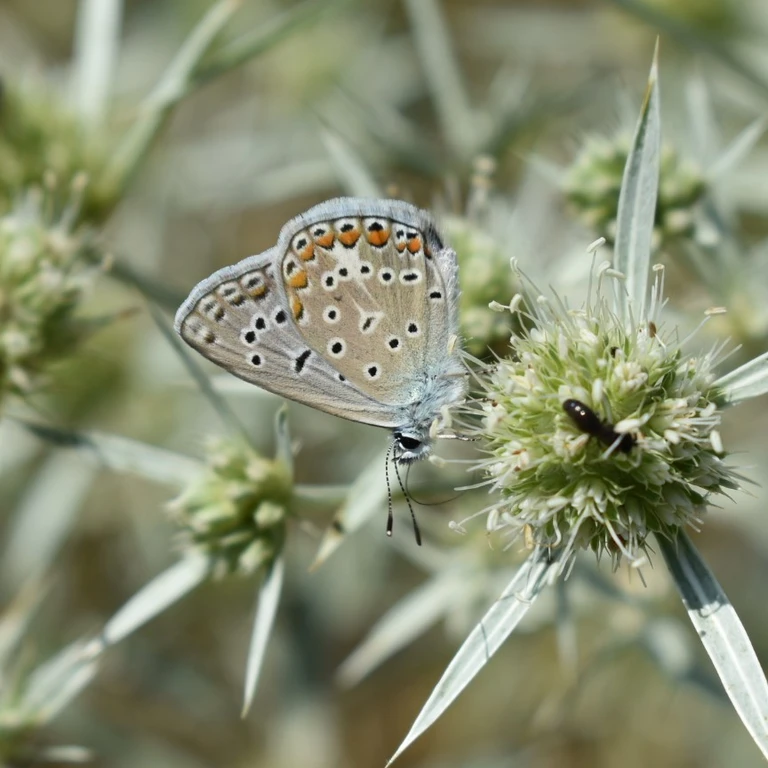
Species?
Polyommatus icarus
